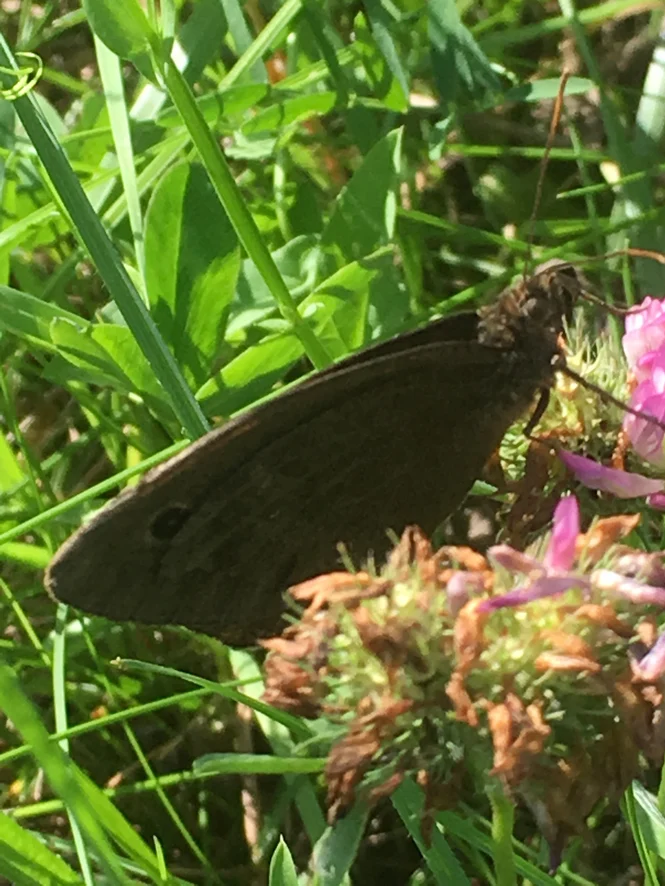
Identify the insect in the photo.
Minois dryas
